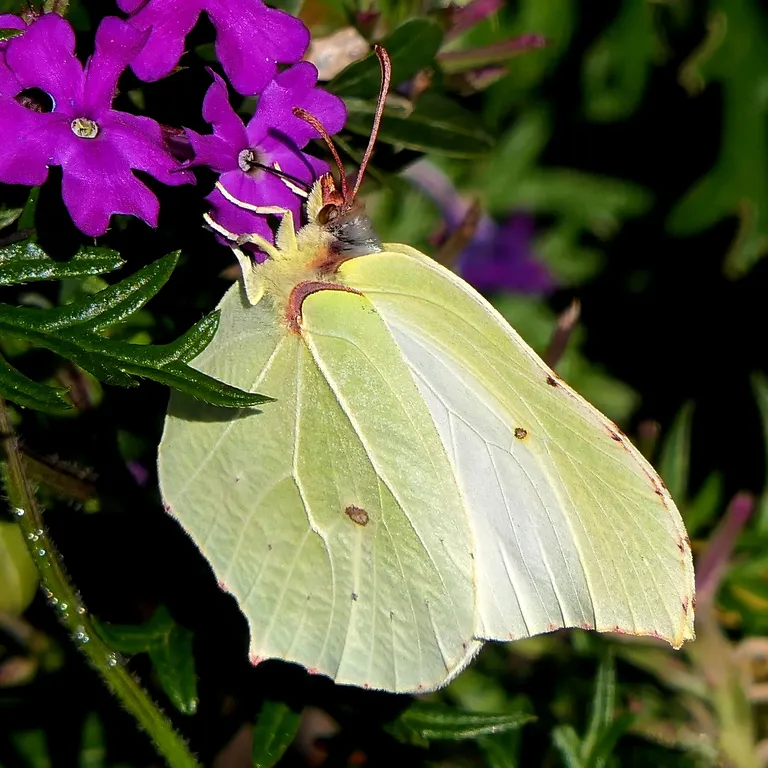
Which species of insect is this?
Gonepteryx rhamni
